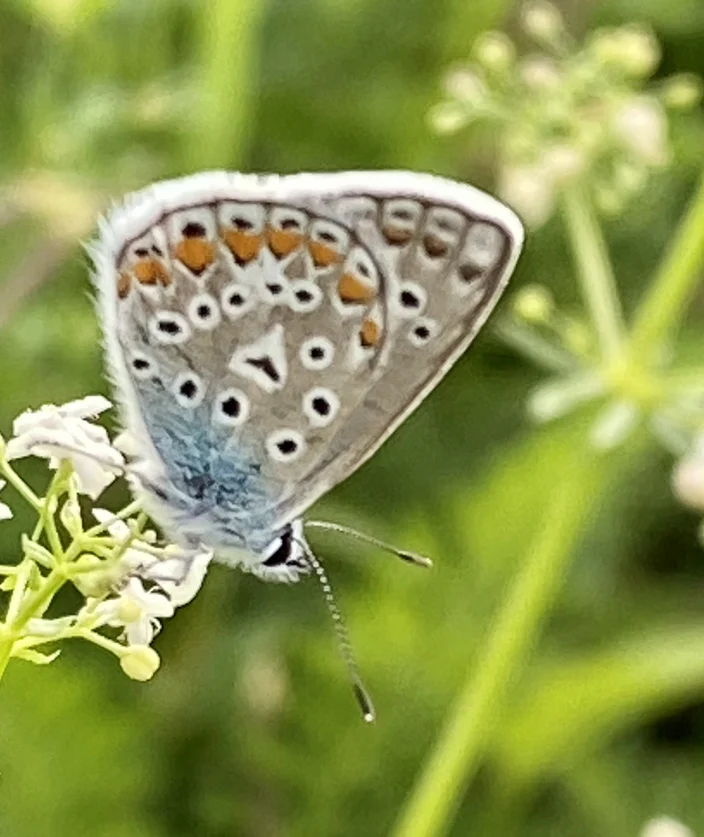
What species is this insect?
Polyommatus icarus
